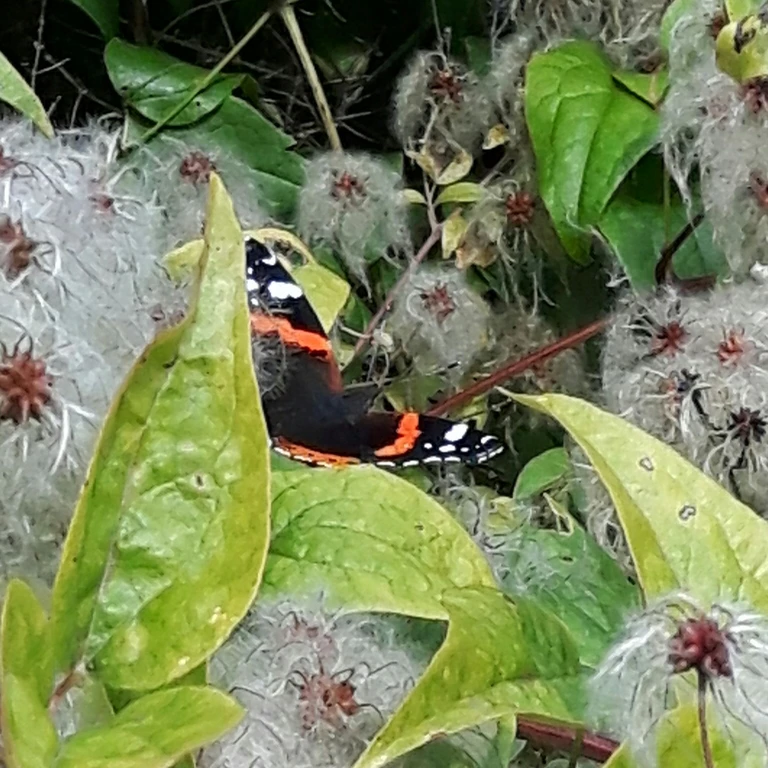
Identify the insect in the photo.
Vanessa atalanta
